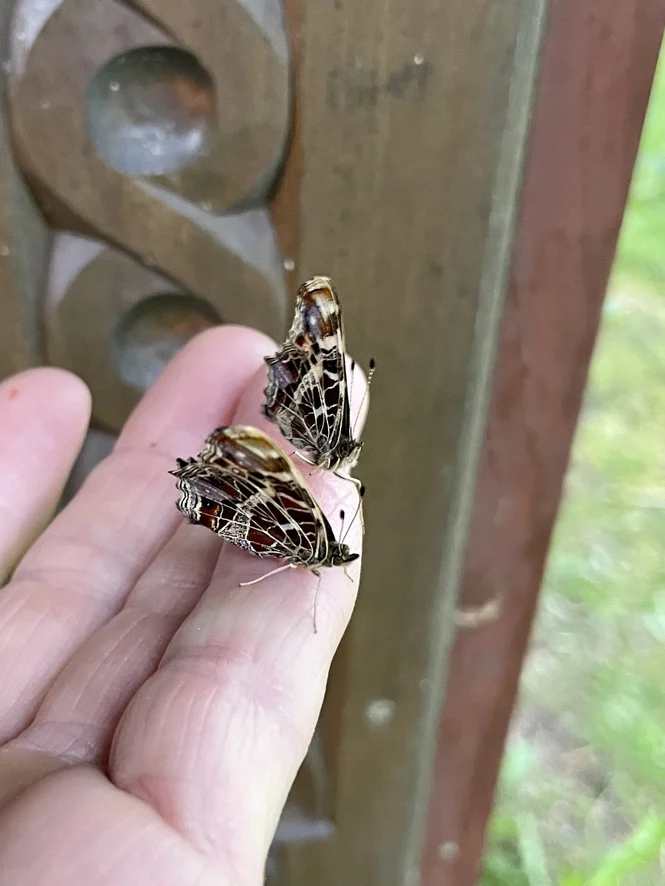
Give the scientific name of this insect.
Araschnia levana
